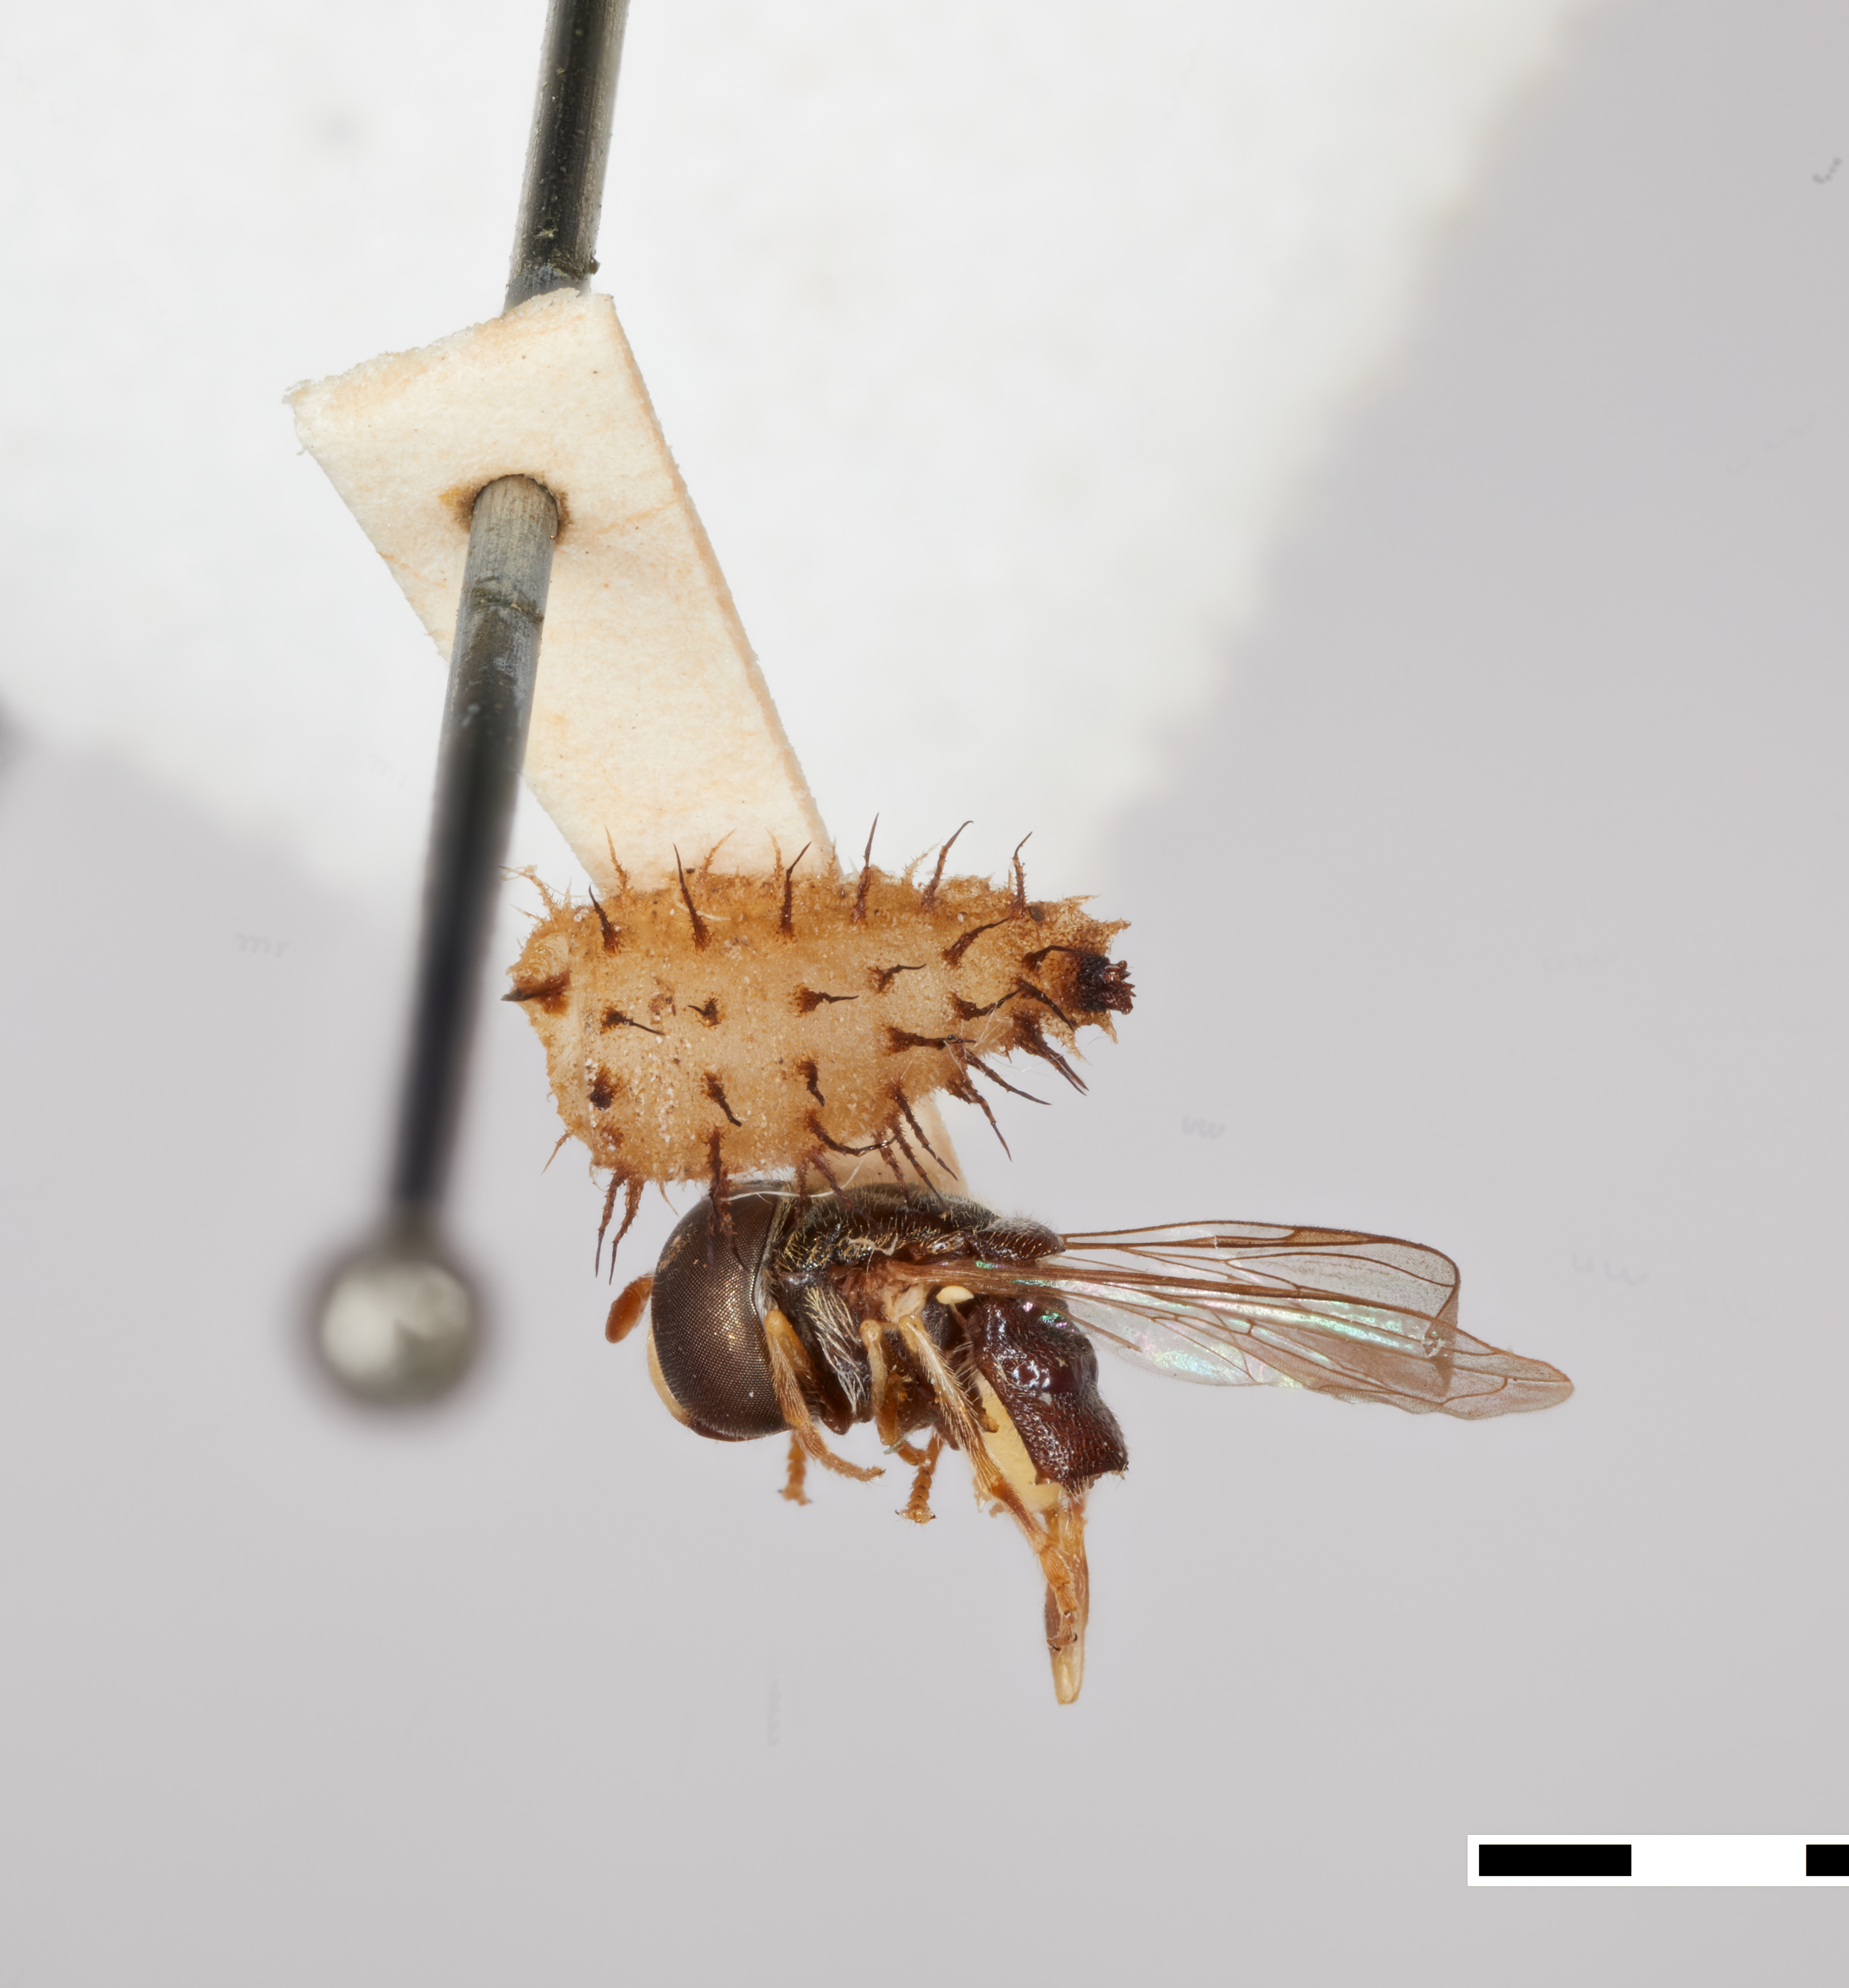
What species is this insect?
Paragus brachycerus
